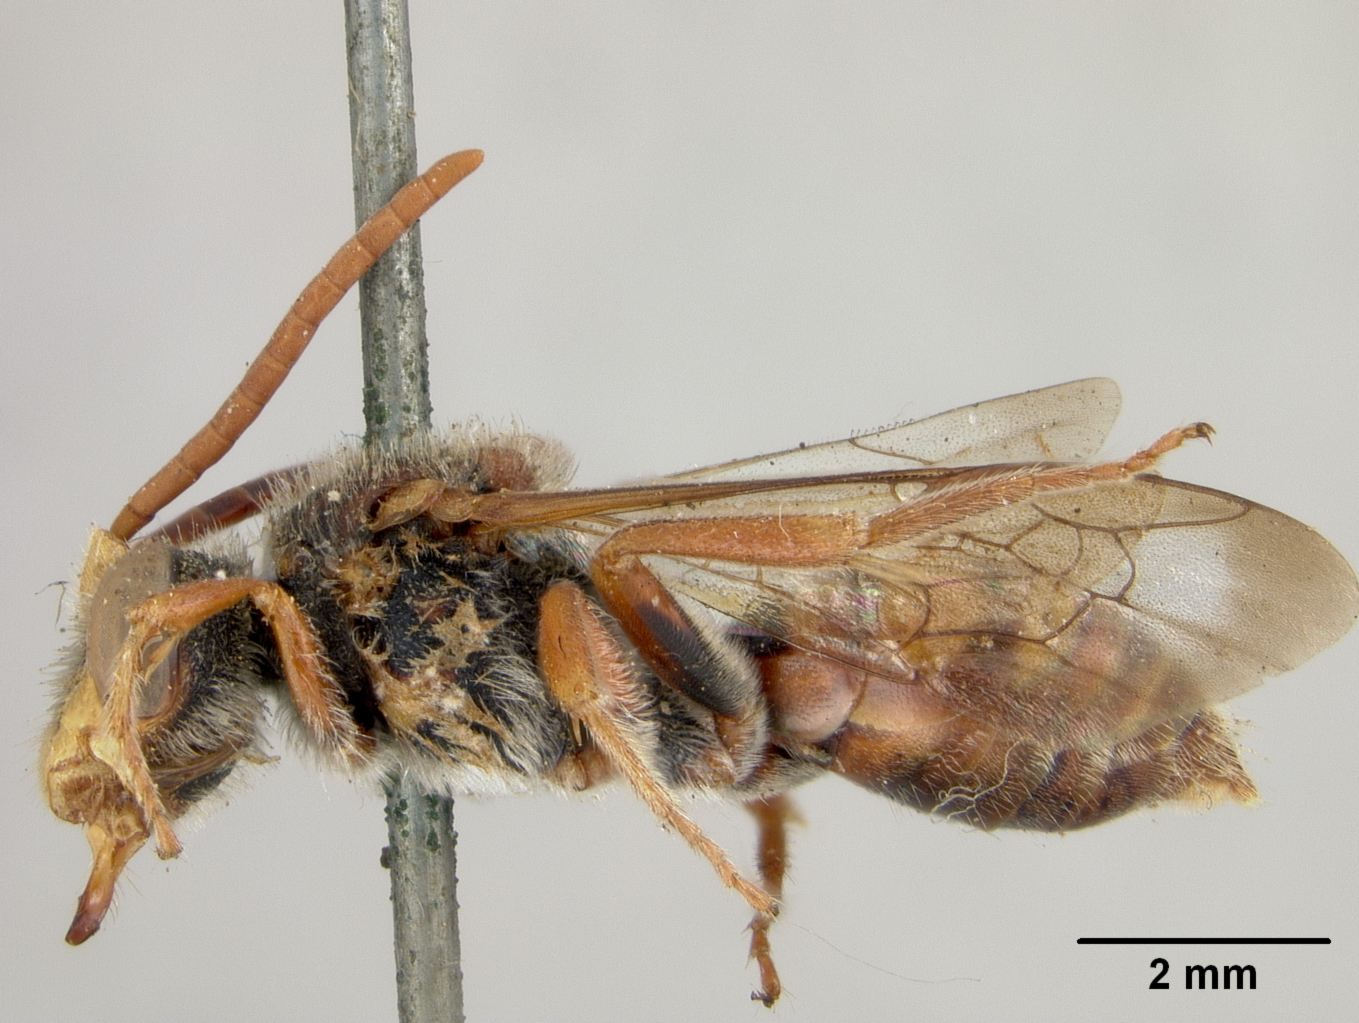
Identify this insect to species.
Nomada armatella
